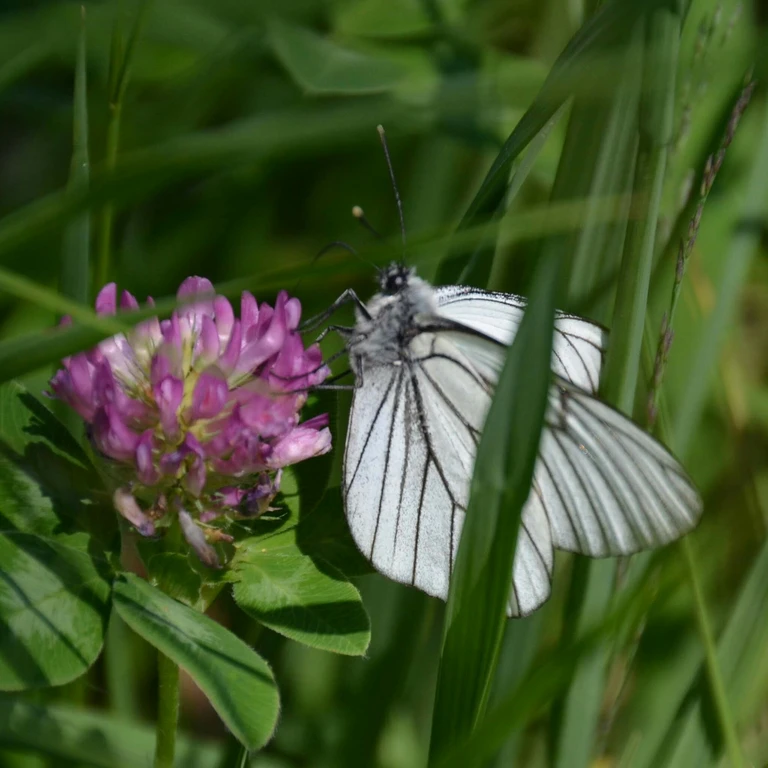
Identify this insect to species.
Aporia crataegi
